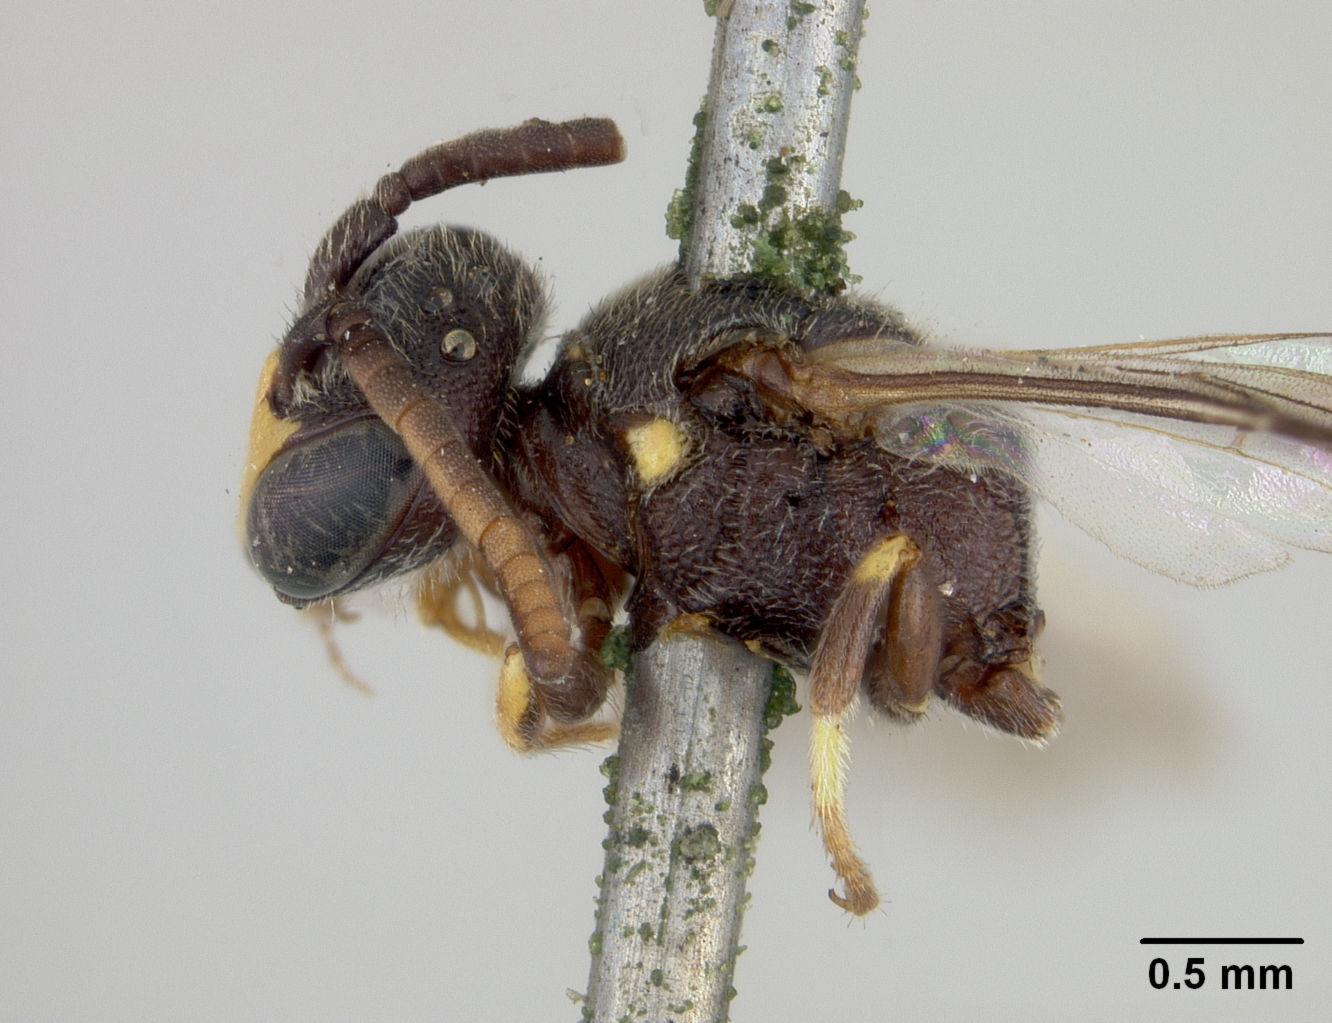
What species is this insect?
Prosopis pennsylvanica
